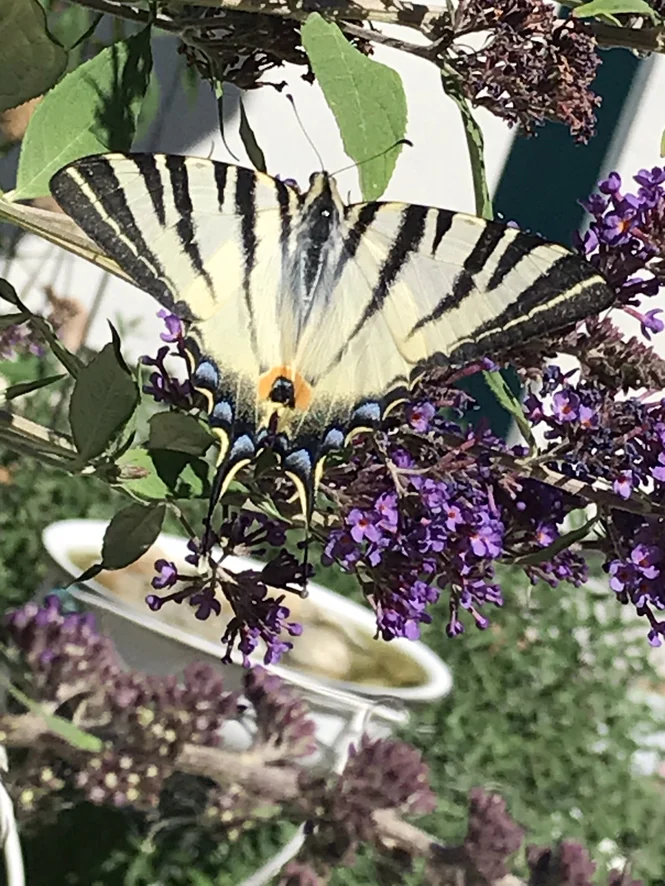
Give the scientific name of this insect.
Iphiclides podalirius
